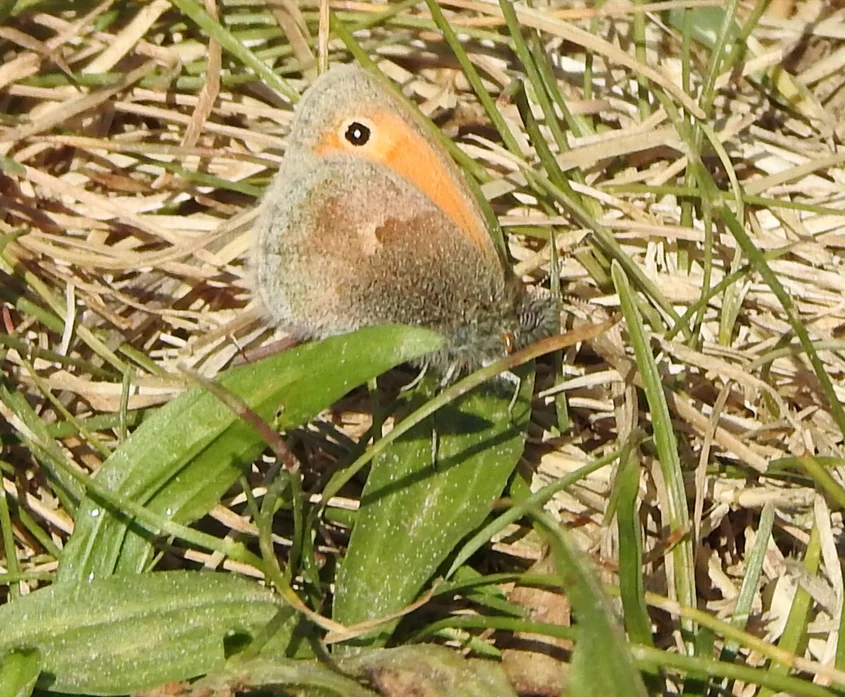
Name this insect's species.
Coenonympha pamphilus
